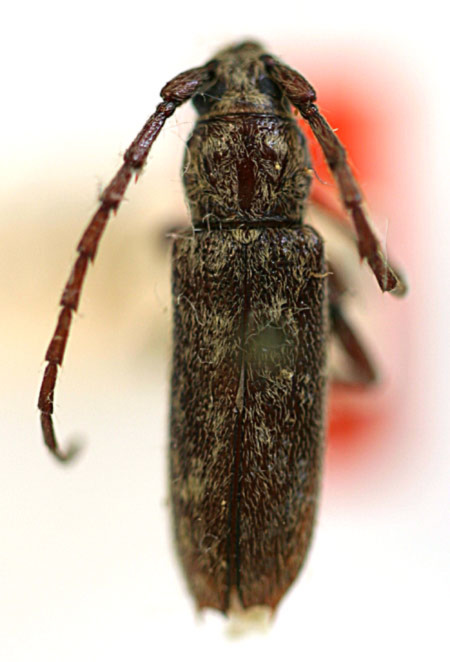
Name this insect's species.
Hypermallus obsolescens (also Parelaphidion incertum)
